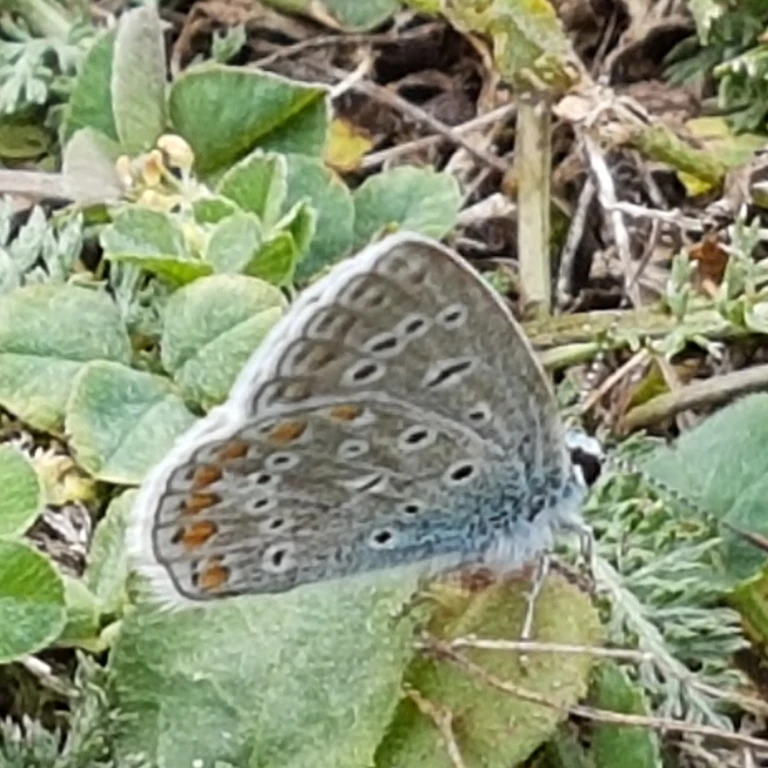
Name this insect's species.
Polyommatus icarus
